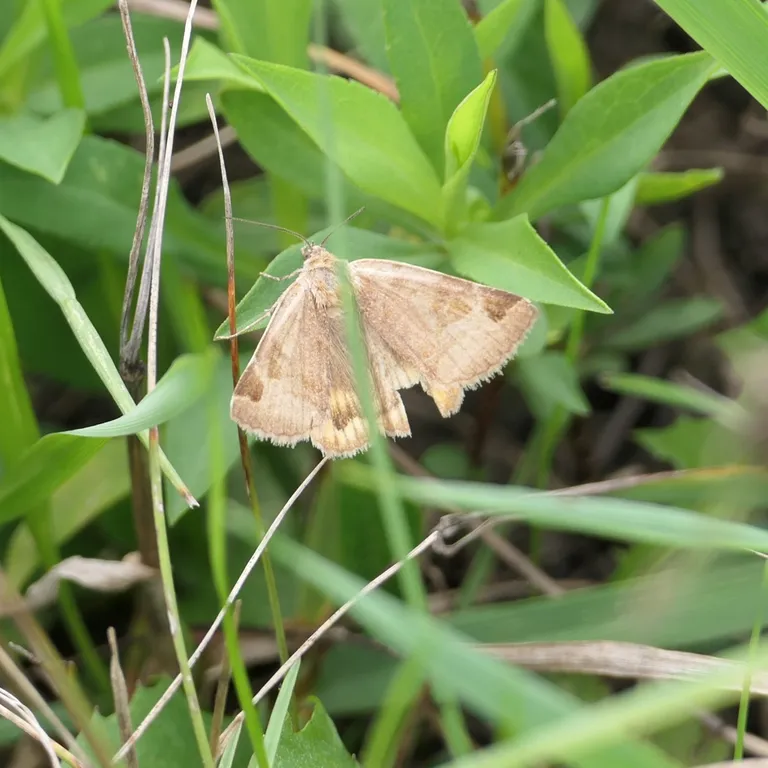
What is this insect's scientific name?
Euclidia glyphica
